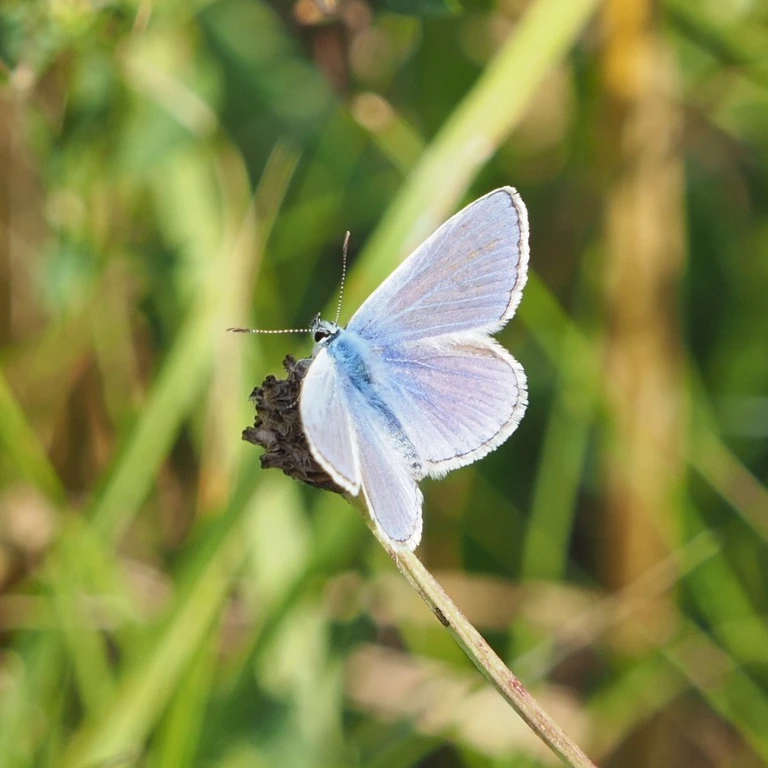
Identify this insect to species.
Polyommatus icarus
